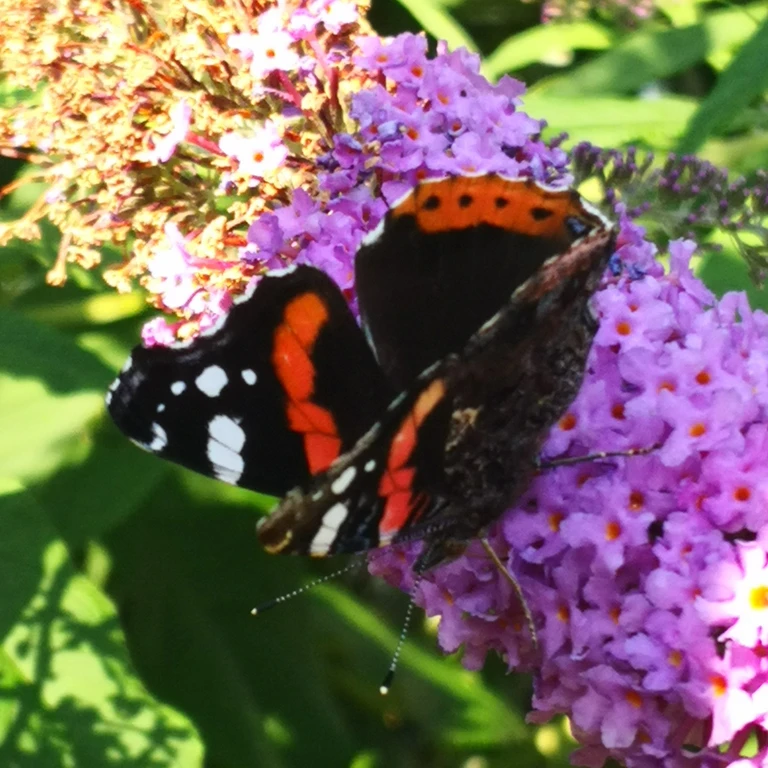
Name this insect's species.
Vanessa atalanta
